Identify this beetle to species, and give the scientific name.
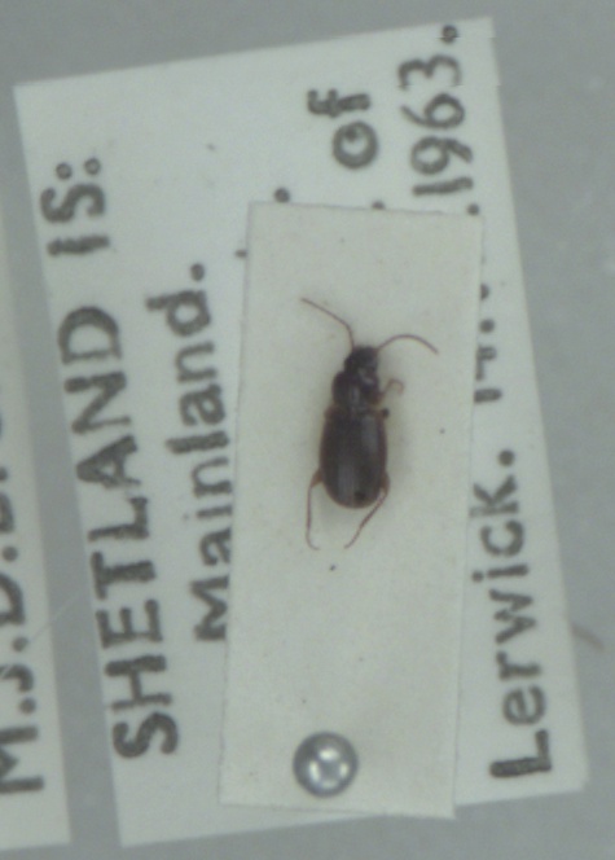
Trechus obtusus
